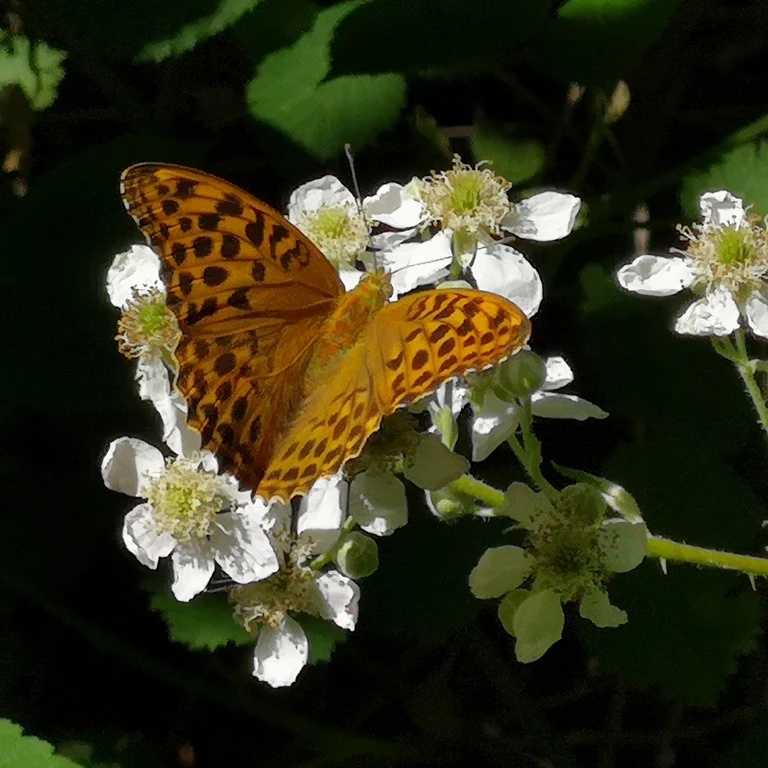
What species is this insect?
Argynnis paphia
